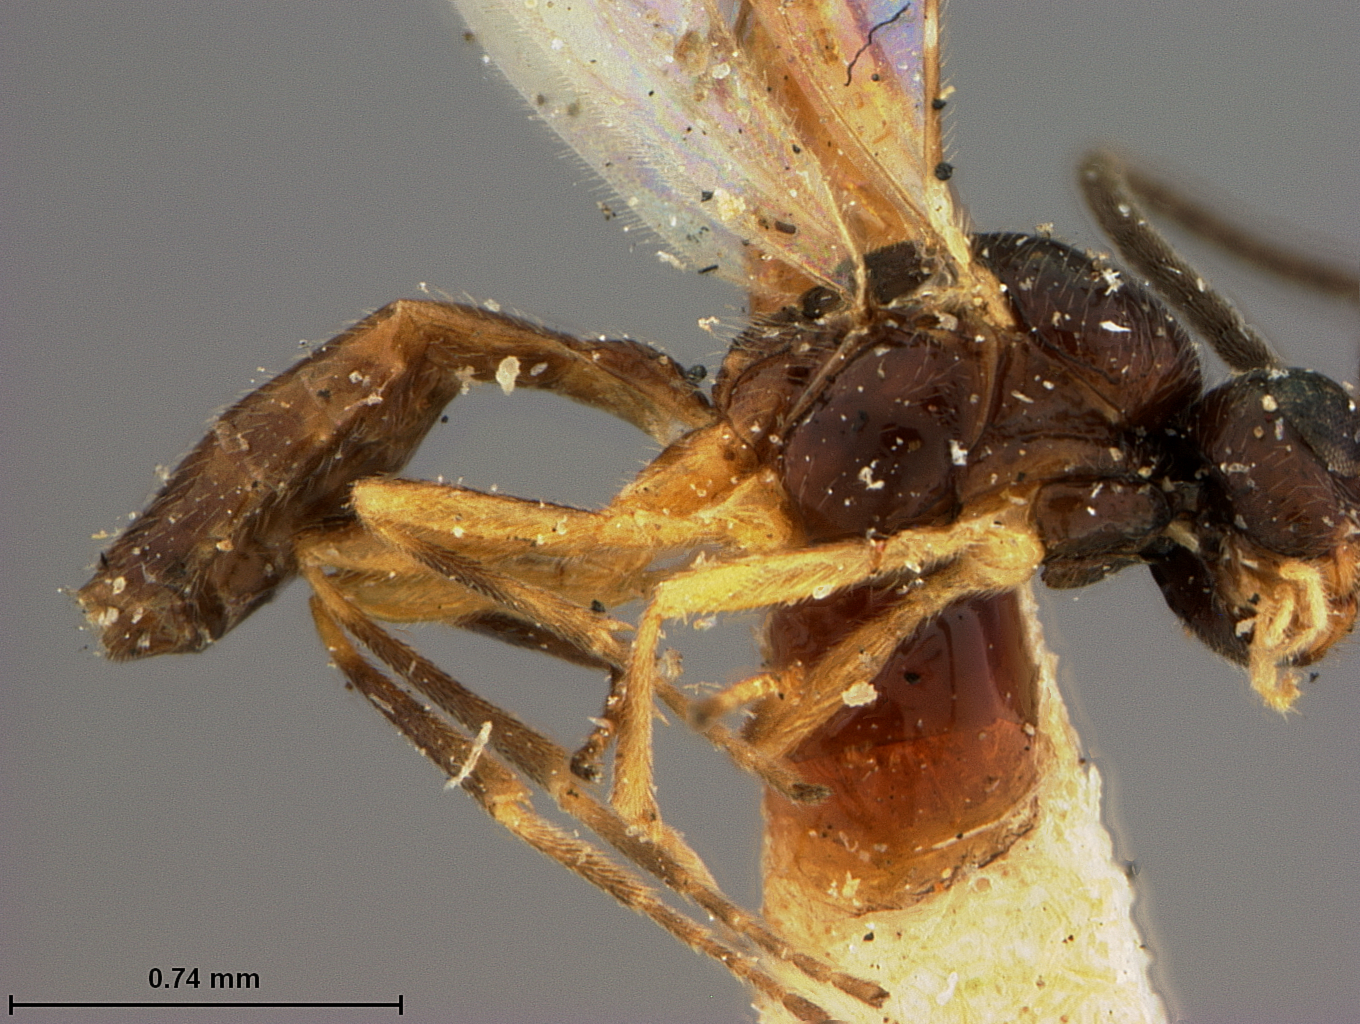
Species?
Aphidius crassicornis
